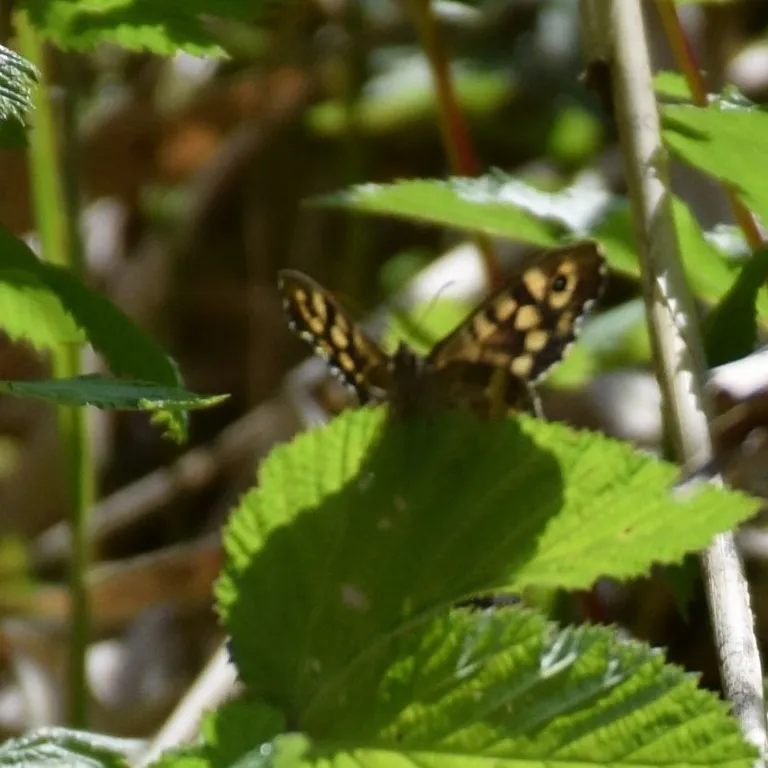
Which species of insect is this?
Pararge aegeria
